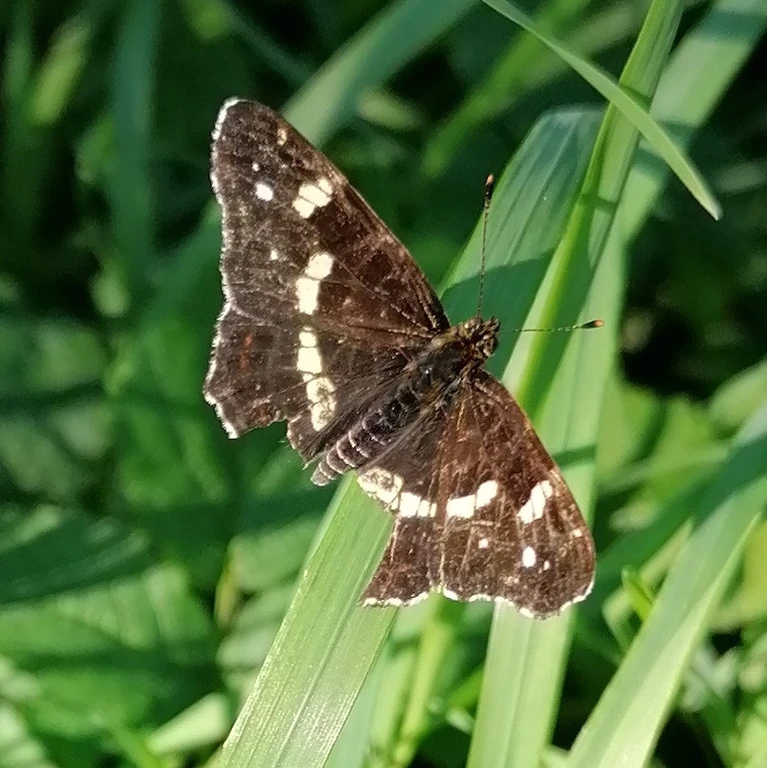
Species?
Araschnia levana
